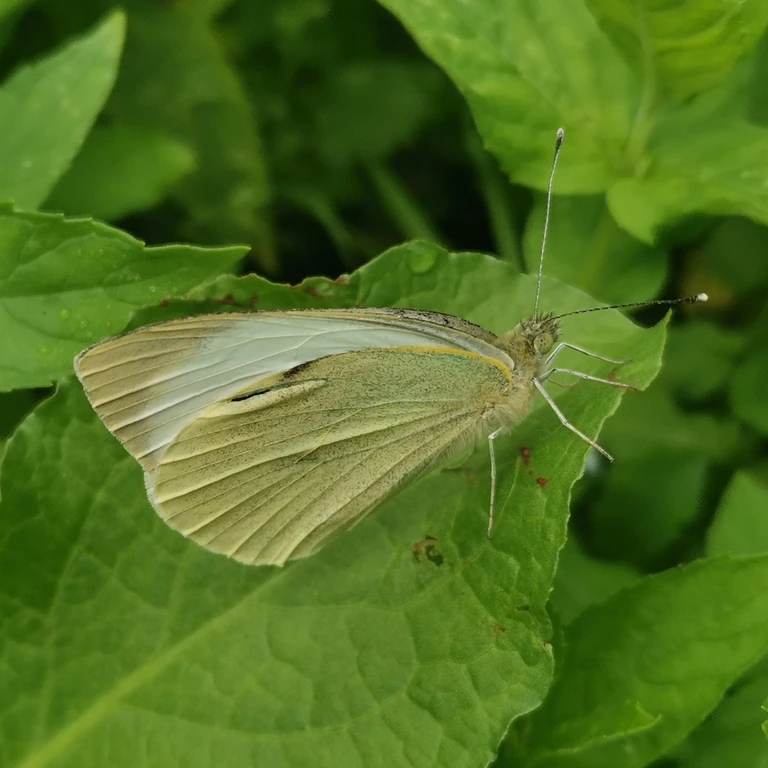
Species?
Pieris brassicae
